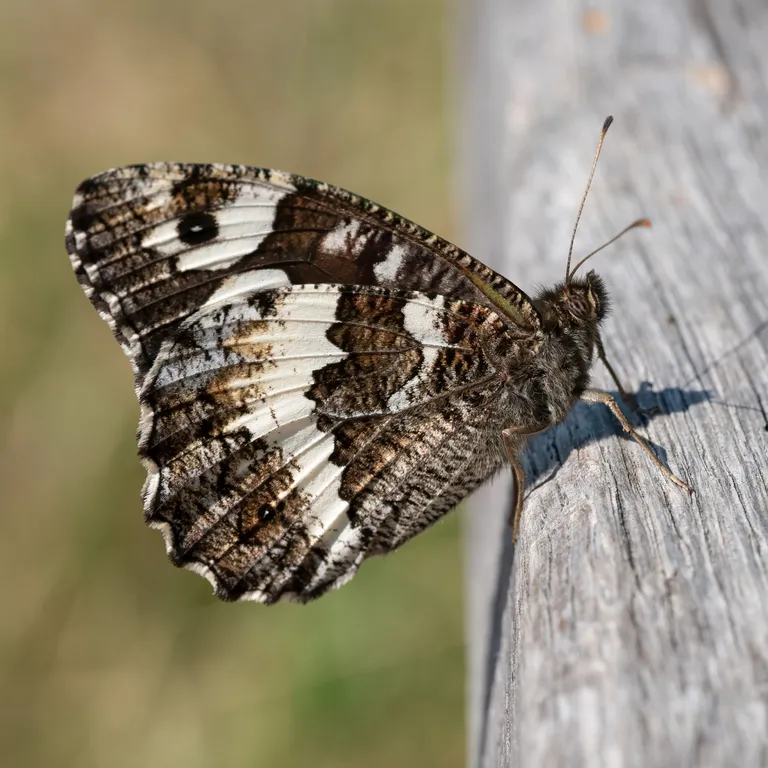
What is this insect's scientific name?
Brintesia circe
